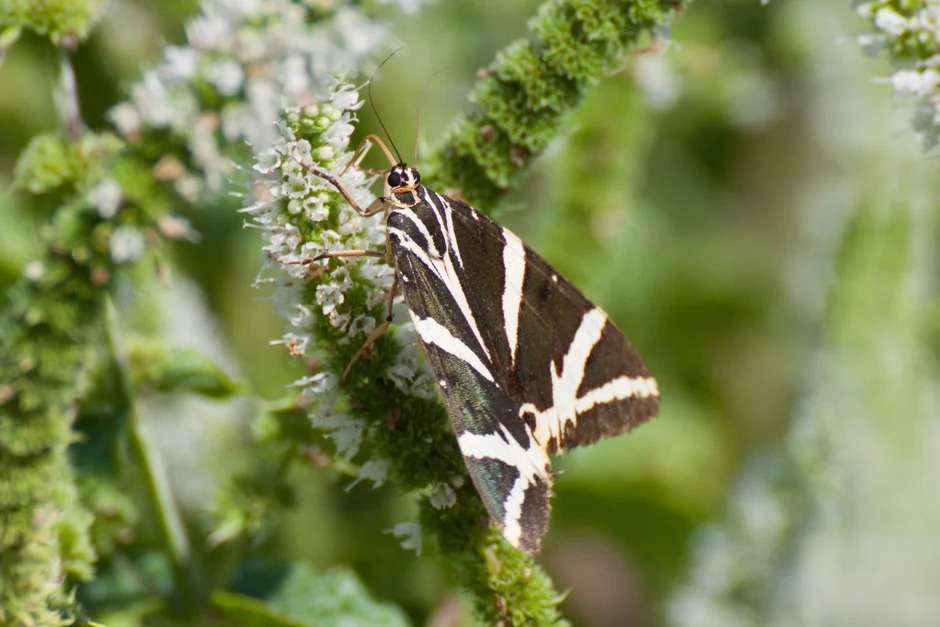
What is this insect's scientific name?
Euplagia quadripunctaria
